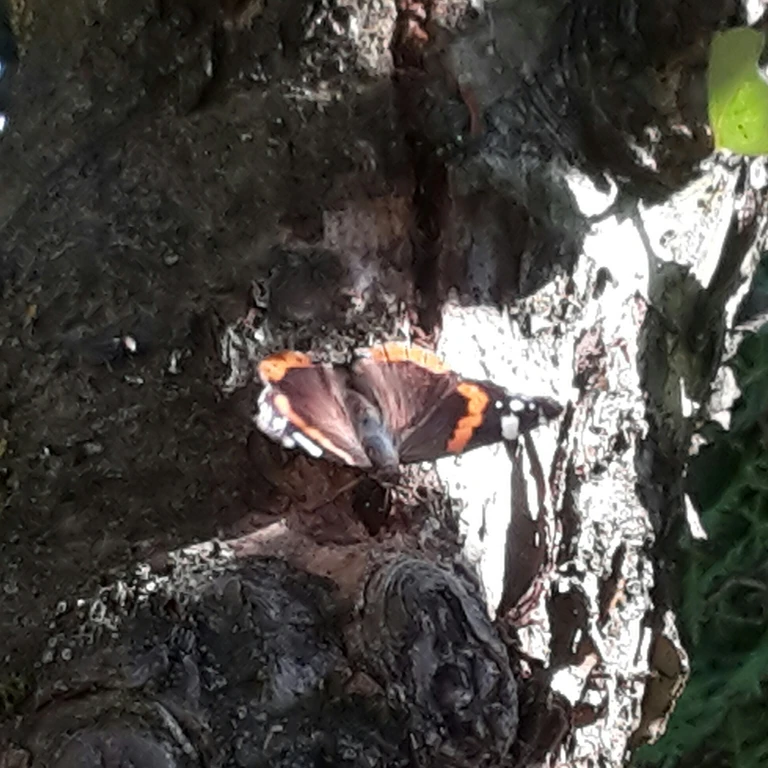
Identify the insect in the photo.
Vanessa atalanta
